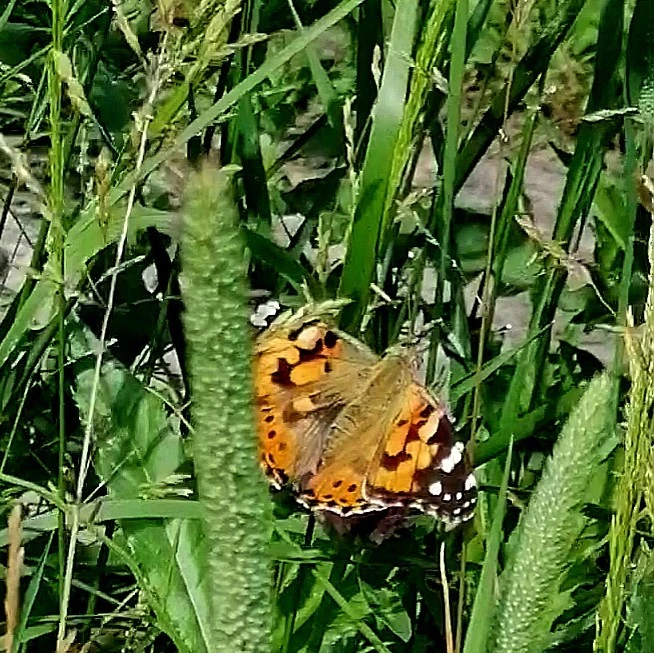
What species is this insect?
Vanessa cardui
